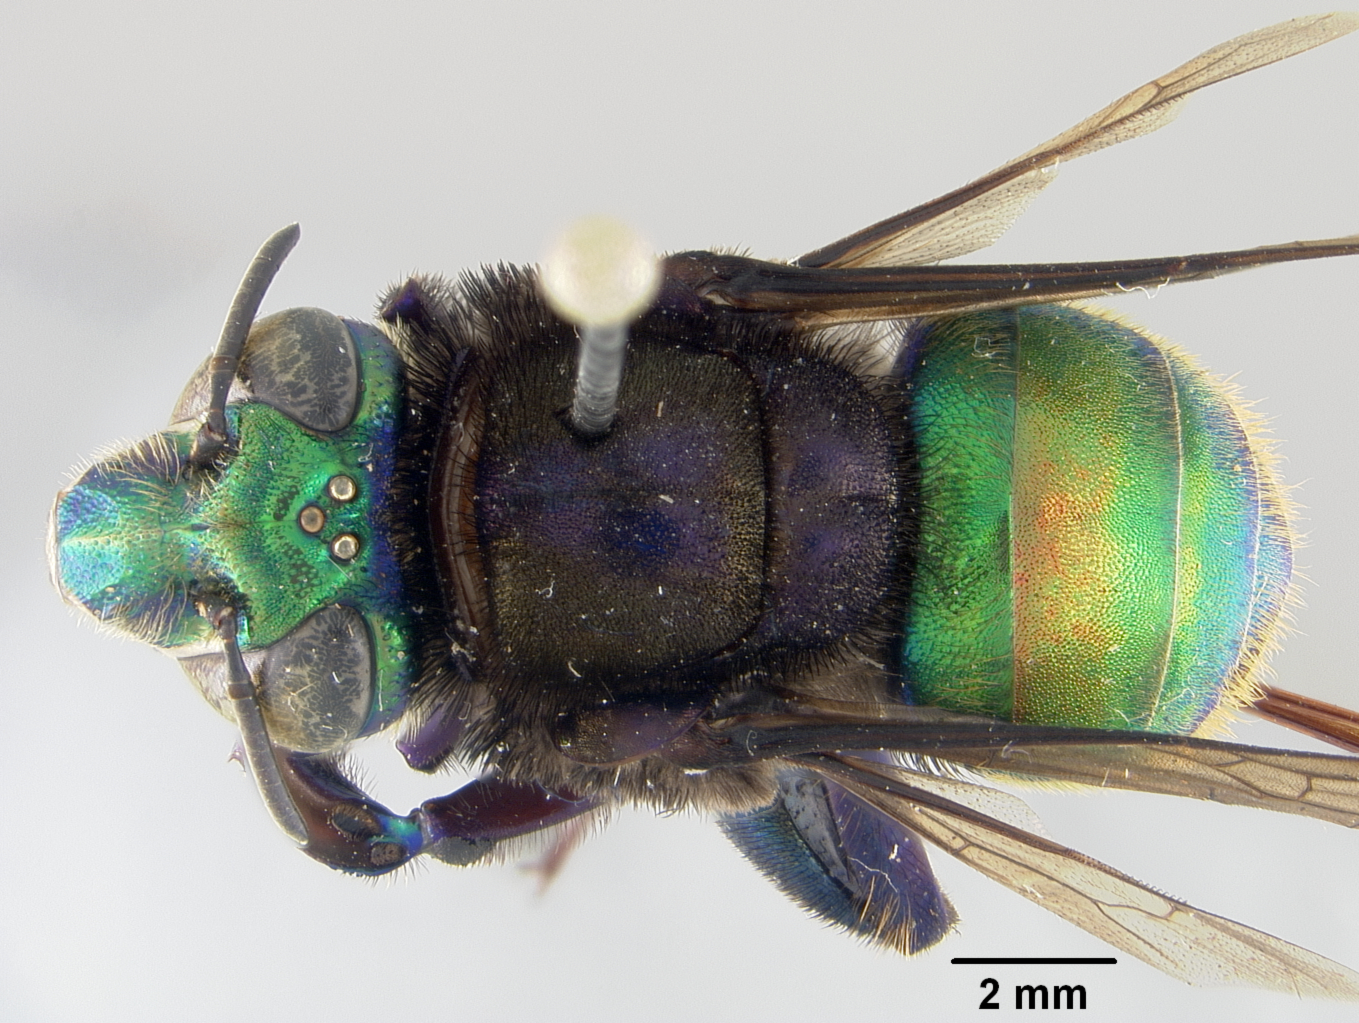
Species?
Euglossa tiputini
